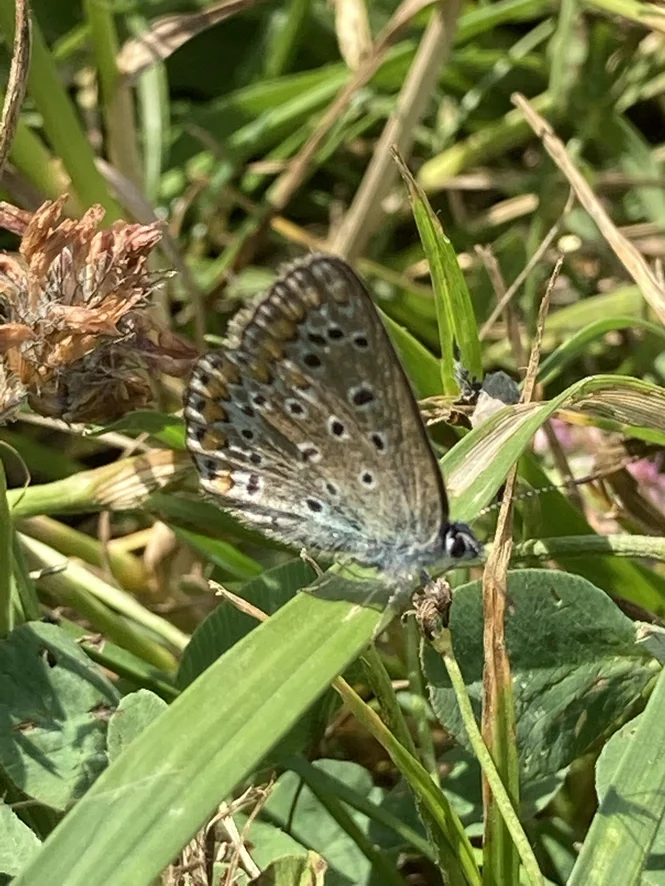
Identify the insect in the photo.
Polyommatus icarus
